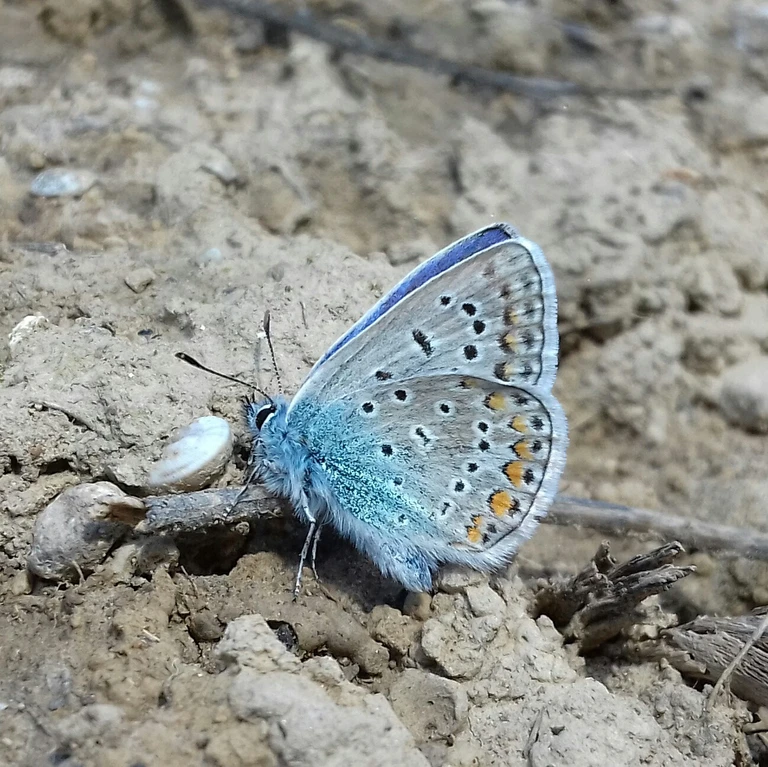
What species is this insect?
Polyommatus icarus
